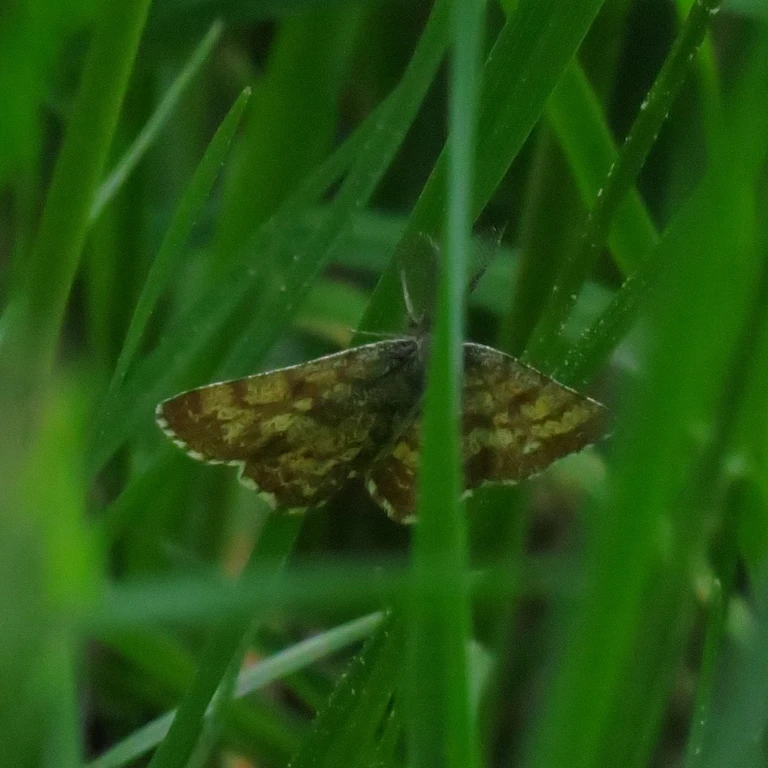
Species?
Ematurga atomaria
